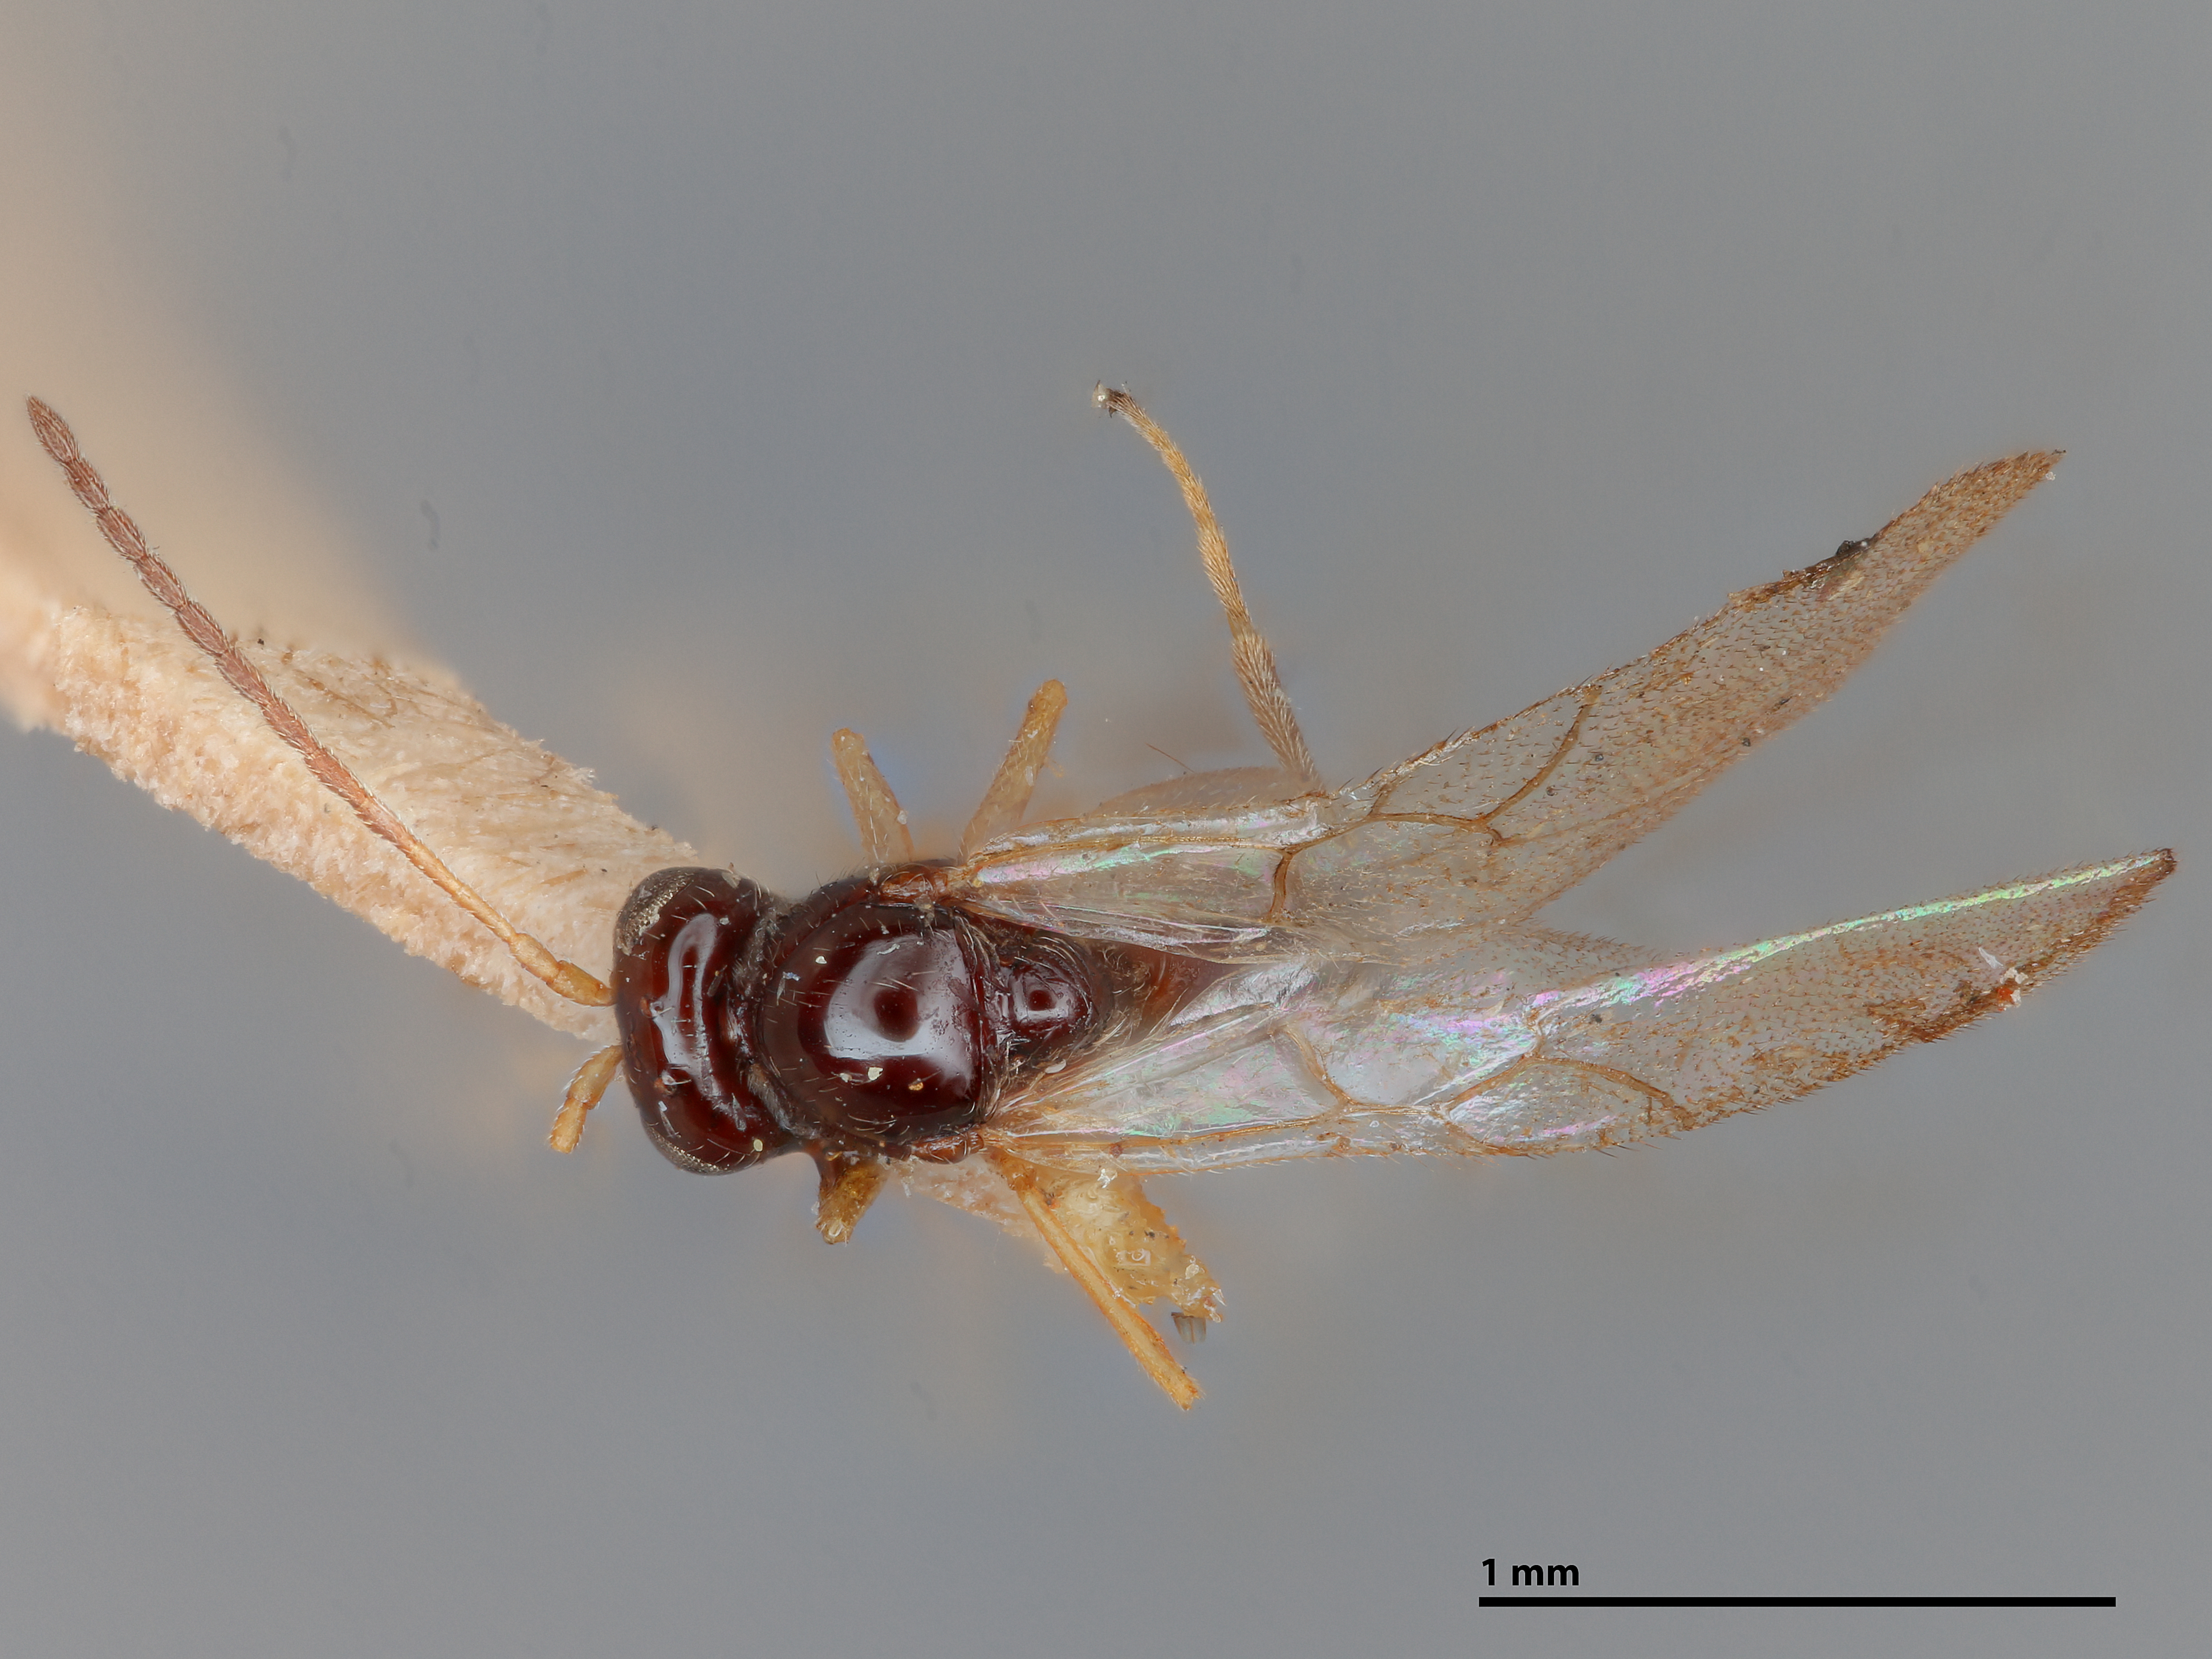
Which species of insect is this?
Dylita bicolor
